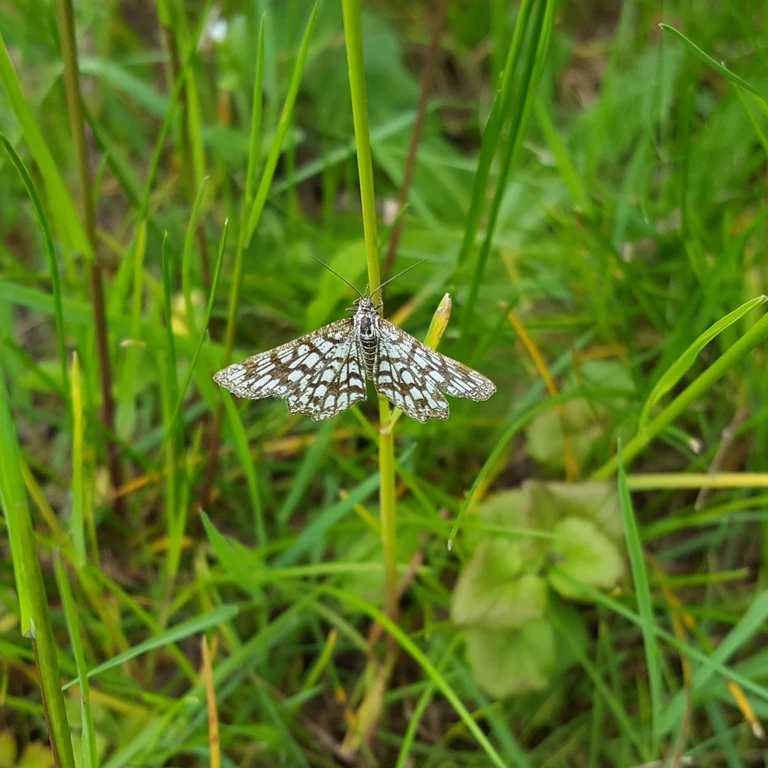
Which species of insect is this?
Chiasmia clathrata
